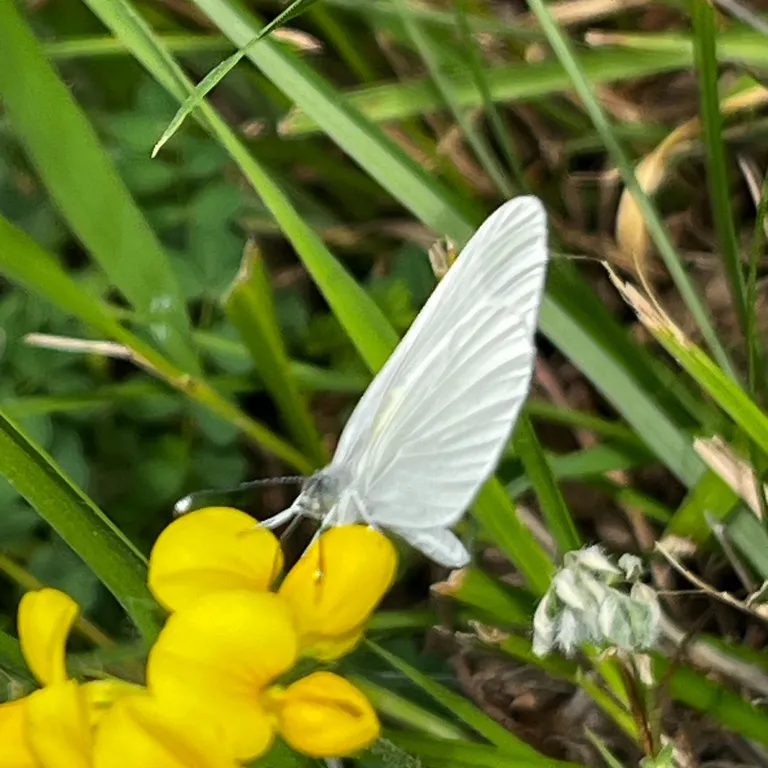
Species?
Leptidea sinapis/juvernica
